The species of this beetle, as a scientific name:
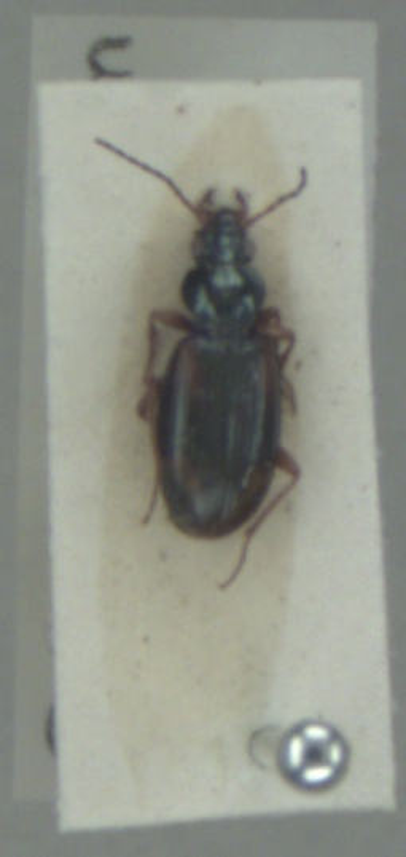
Bembidion tetracolum
